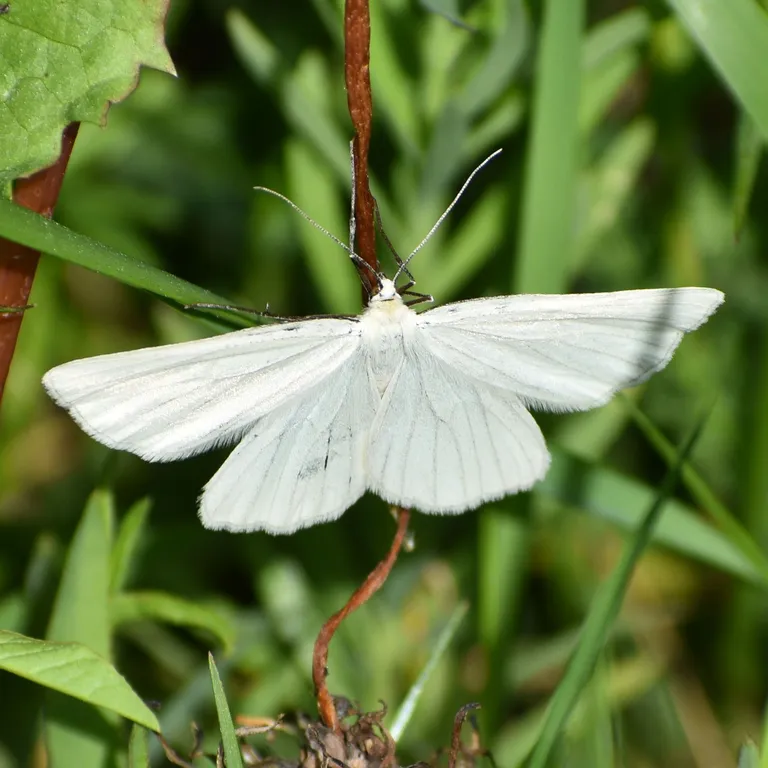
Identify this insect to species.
Siona lineata
